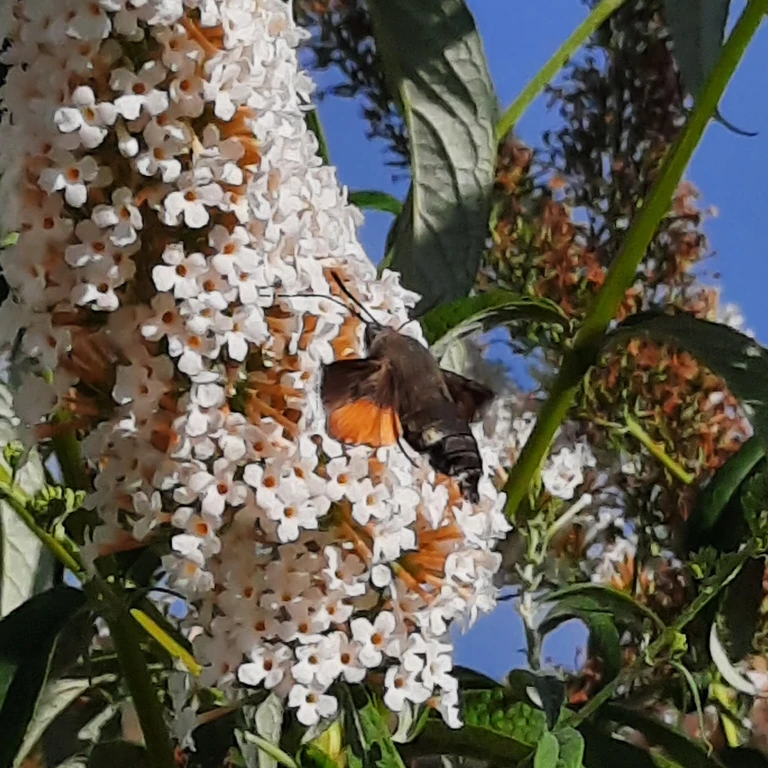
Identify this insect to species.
Macroglossum stellatarum
